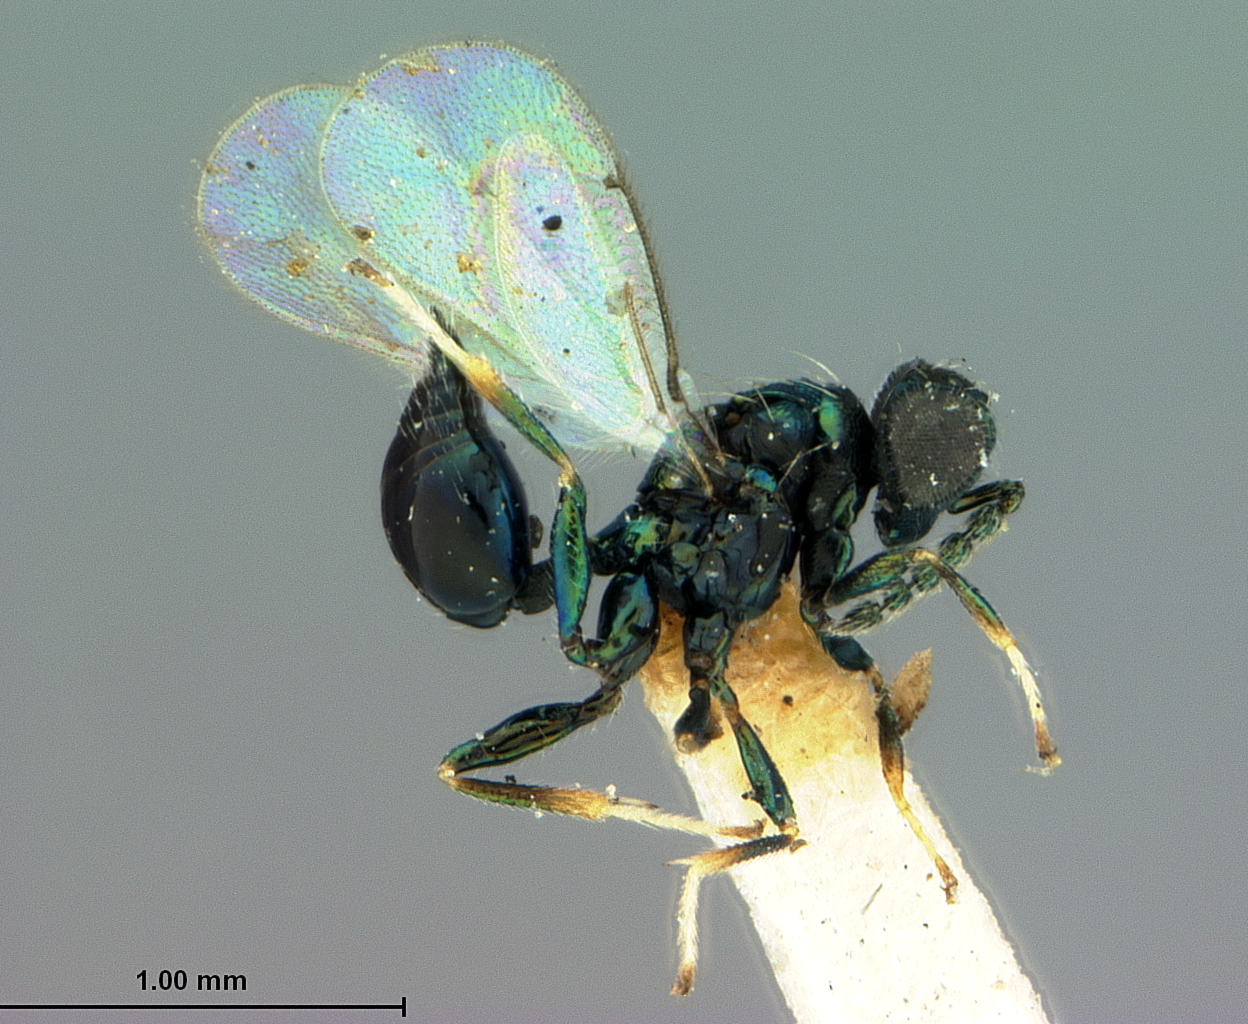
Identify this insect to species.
Pleurotropis atamiensis
